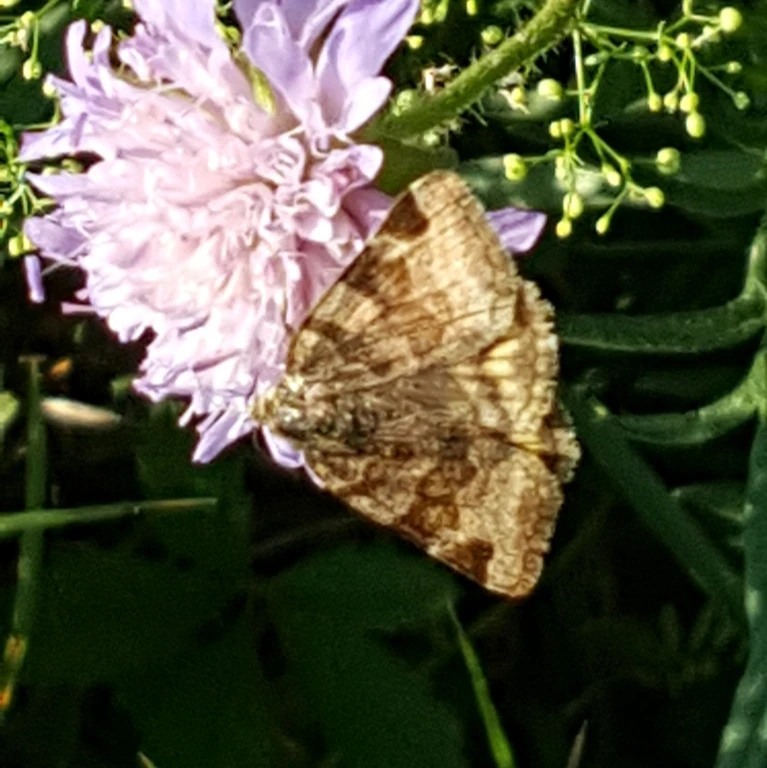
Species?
Euclidia glyphica
